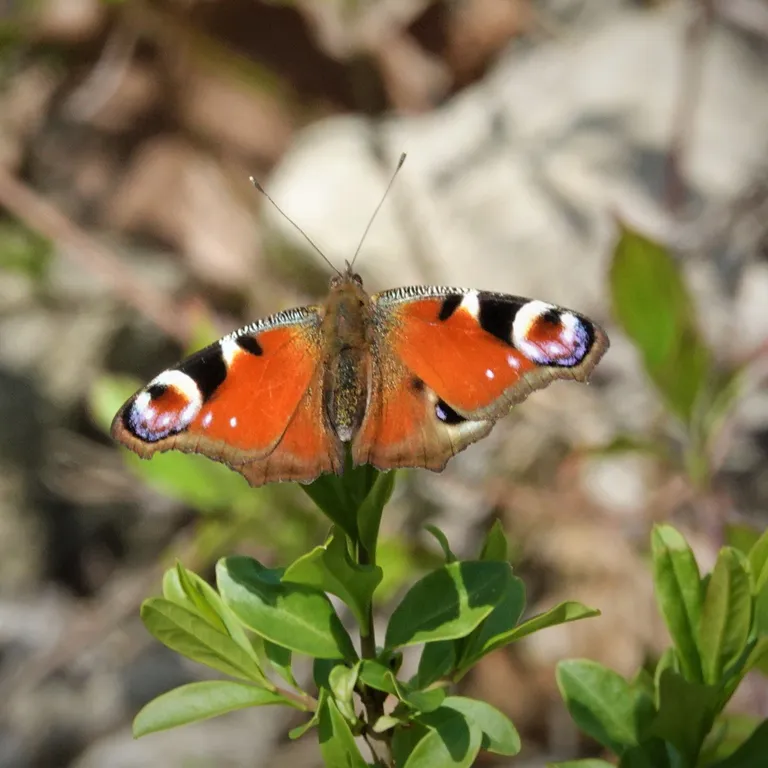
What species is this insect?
Aglais io
